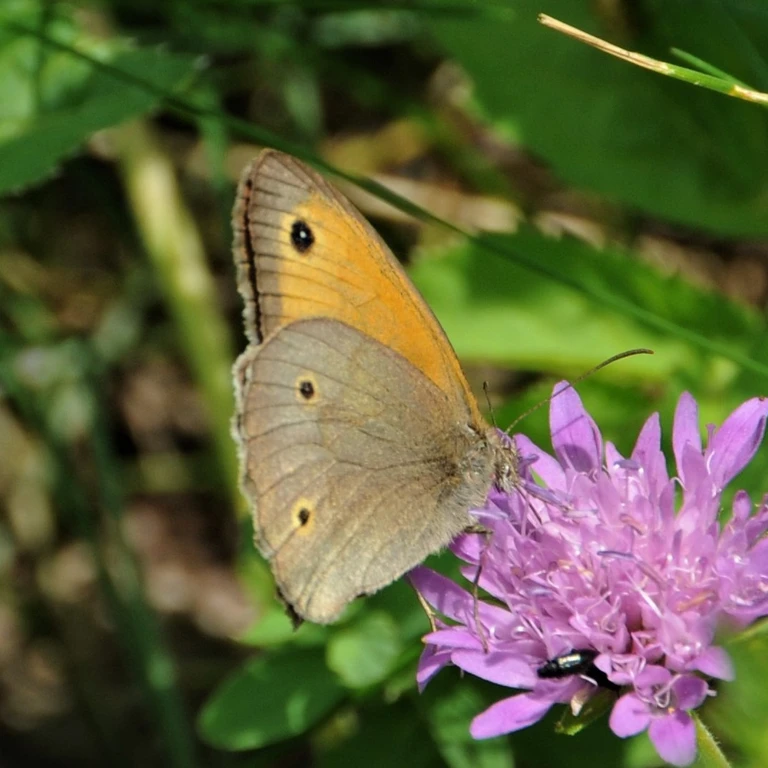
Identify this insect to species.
Maniola jurtina
